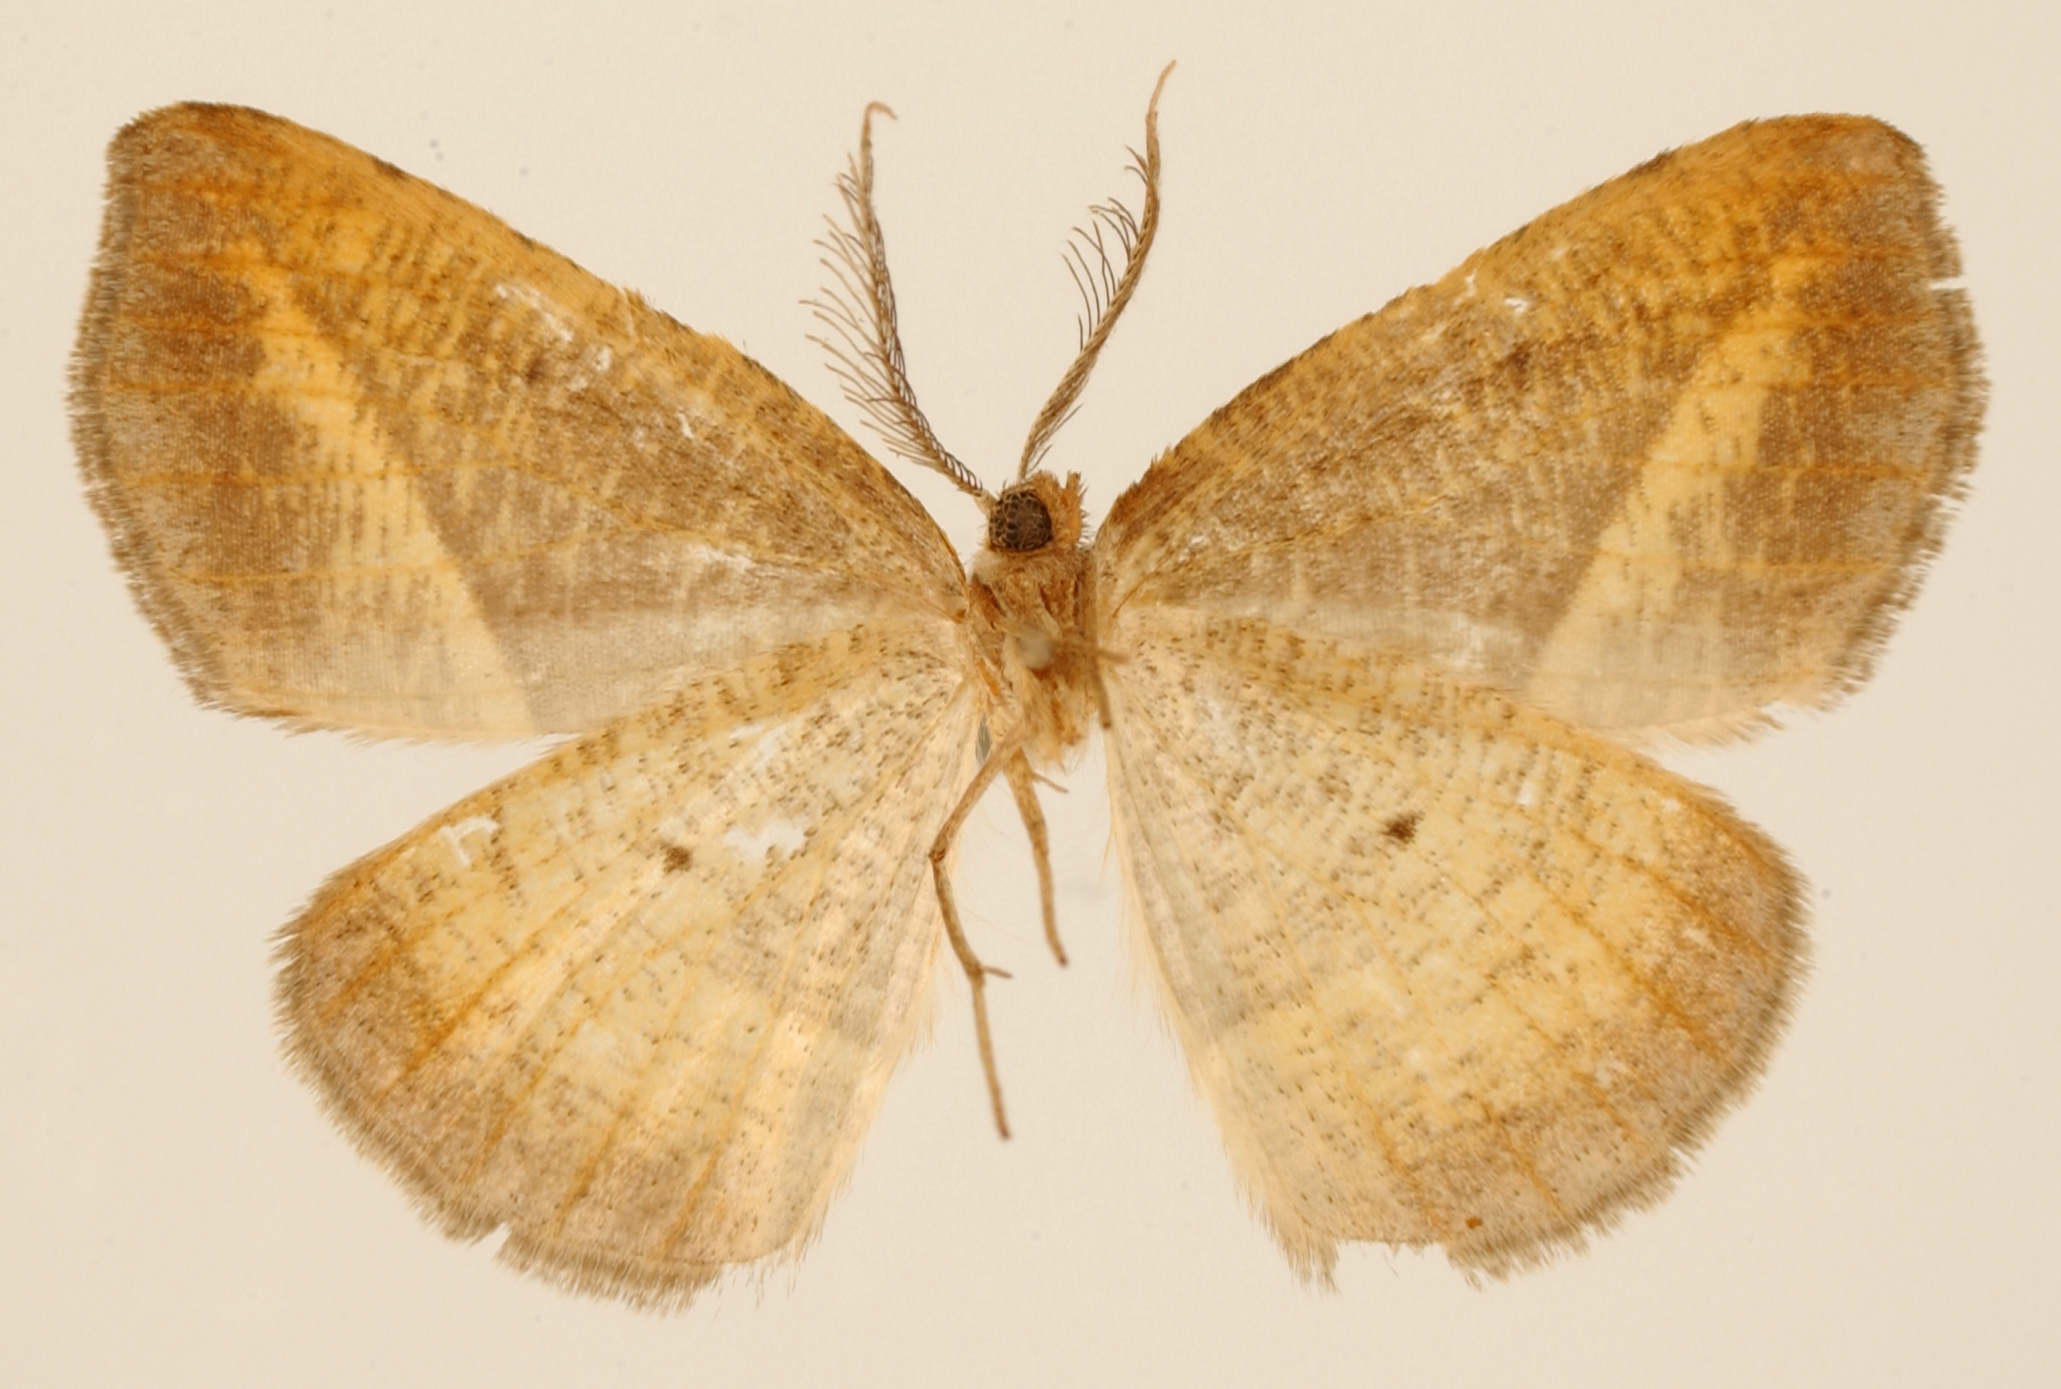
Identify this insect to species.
Apicia volcanica
